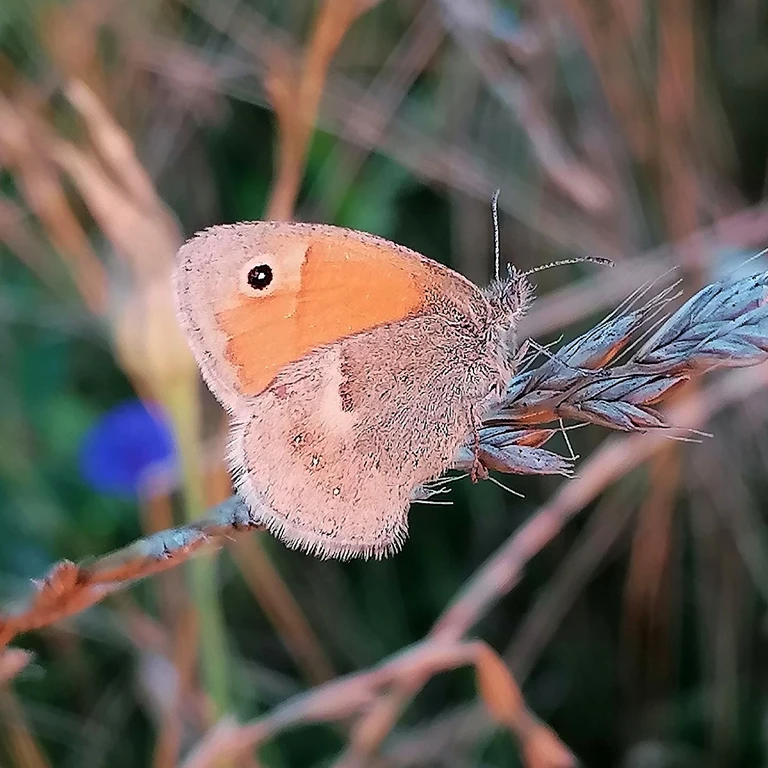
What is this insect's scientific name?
Coenonympha pamphilus
